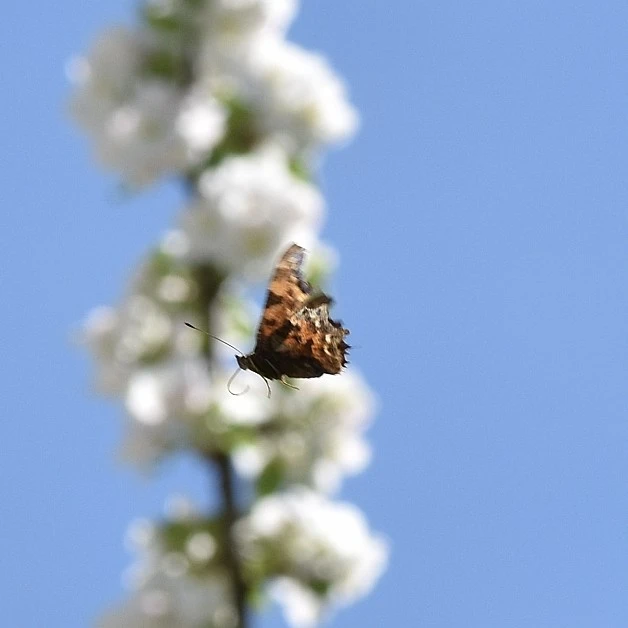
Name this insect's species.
Polygonia c-album
